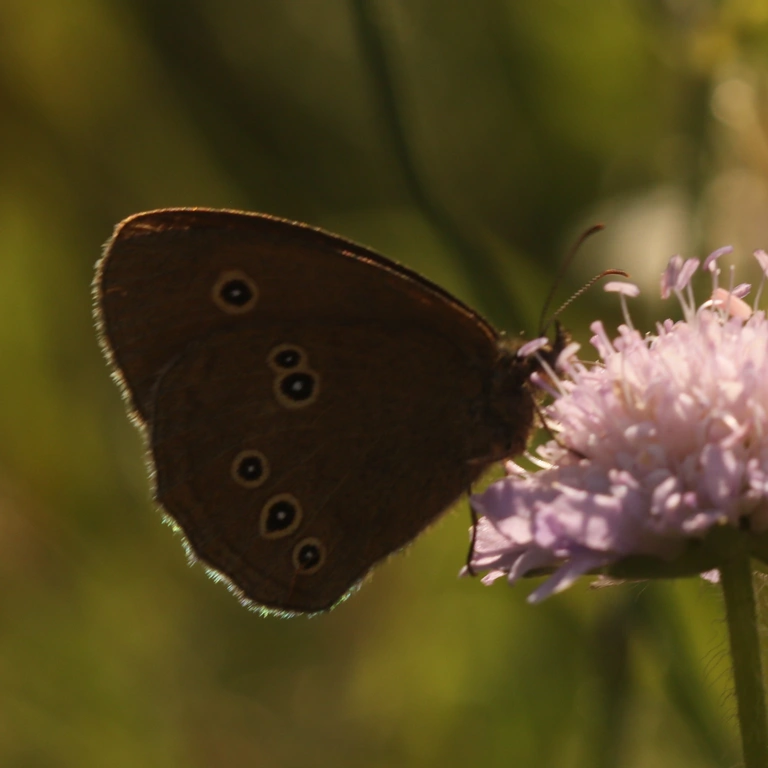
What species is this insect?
Aphantopus hyperantus
